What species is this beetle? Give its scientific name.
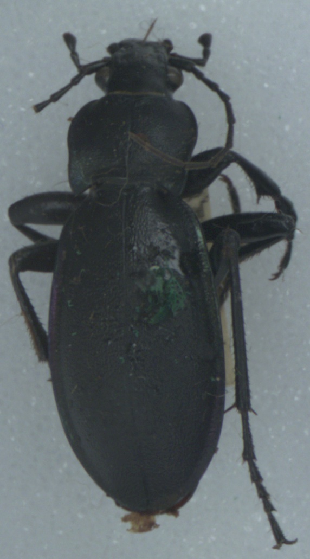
Carabus violaceus
